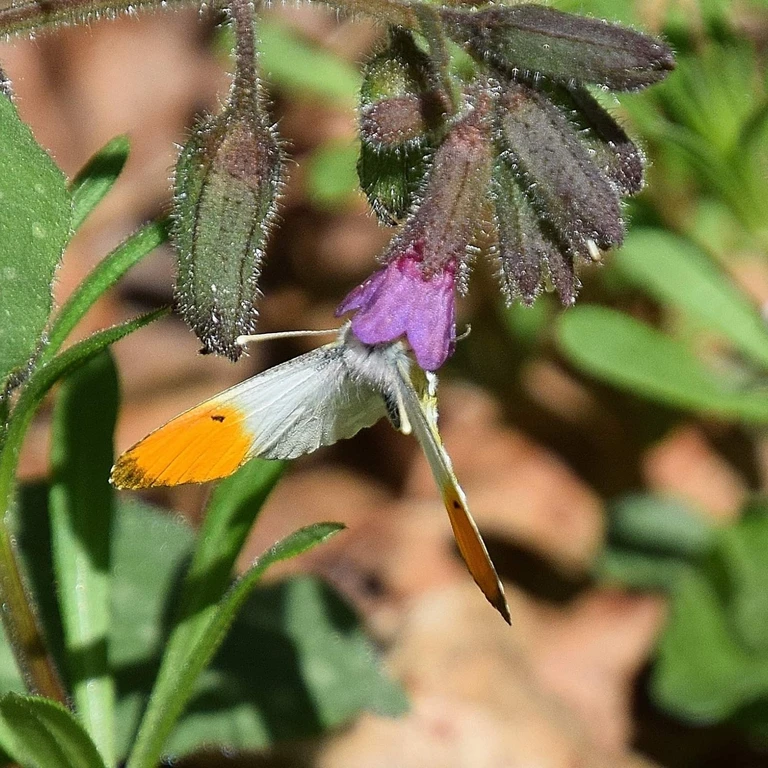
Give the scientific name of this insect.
Anthocharis cardamines
